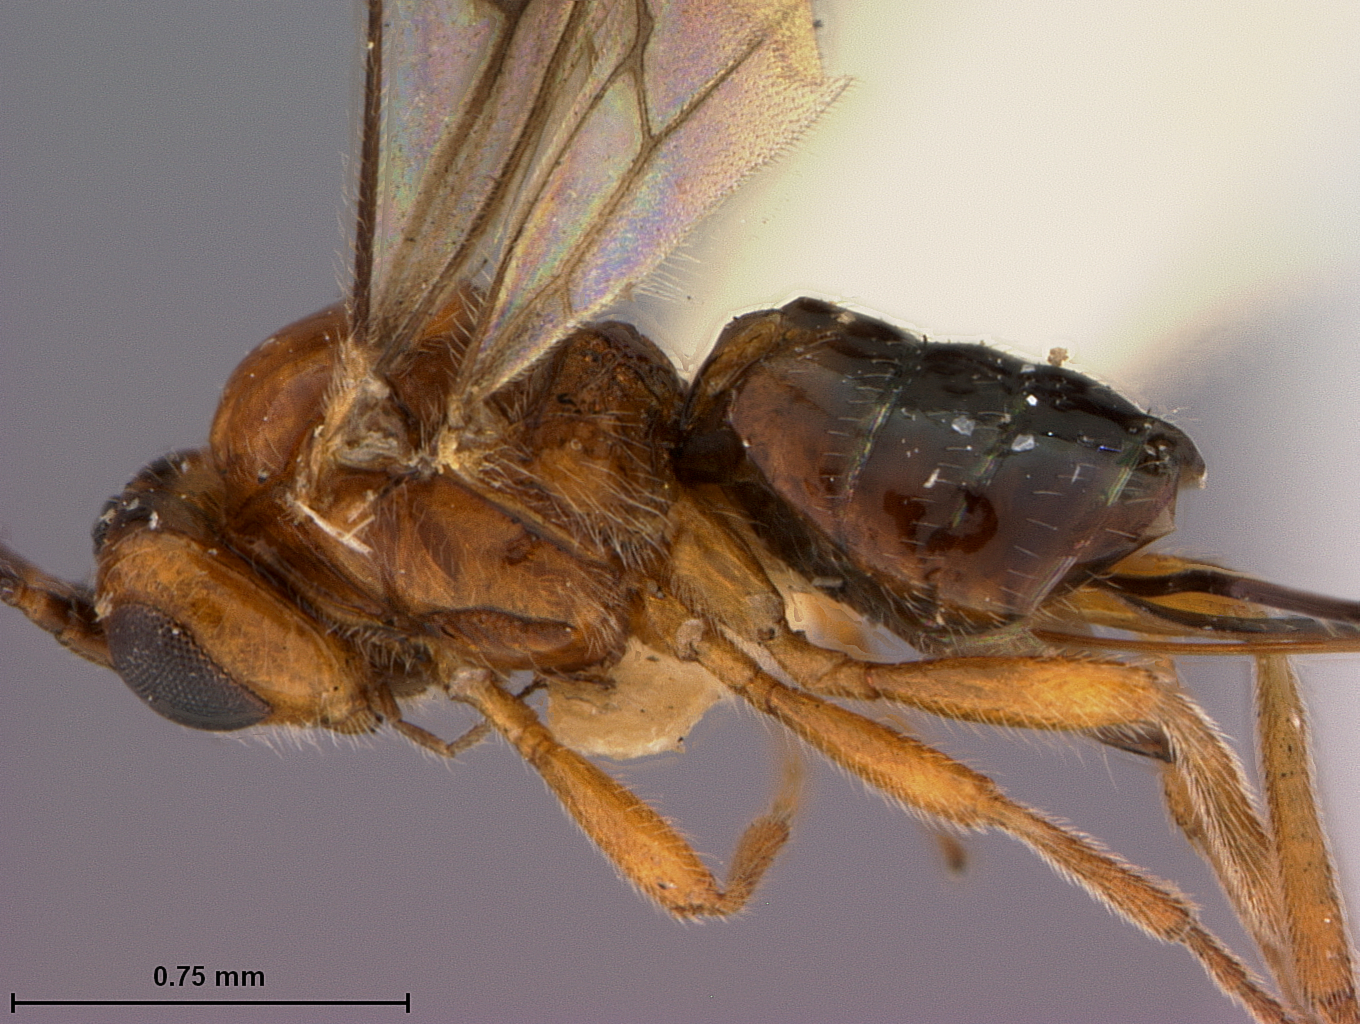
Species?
Opius manilensis
